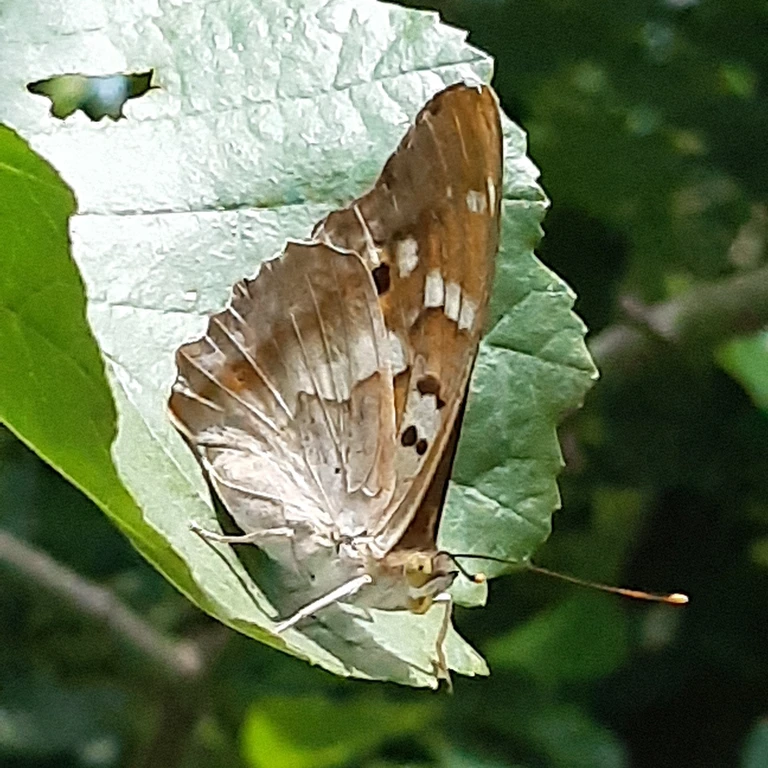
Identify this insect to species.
Apatura ilia
